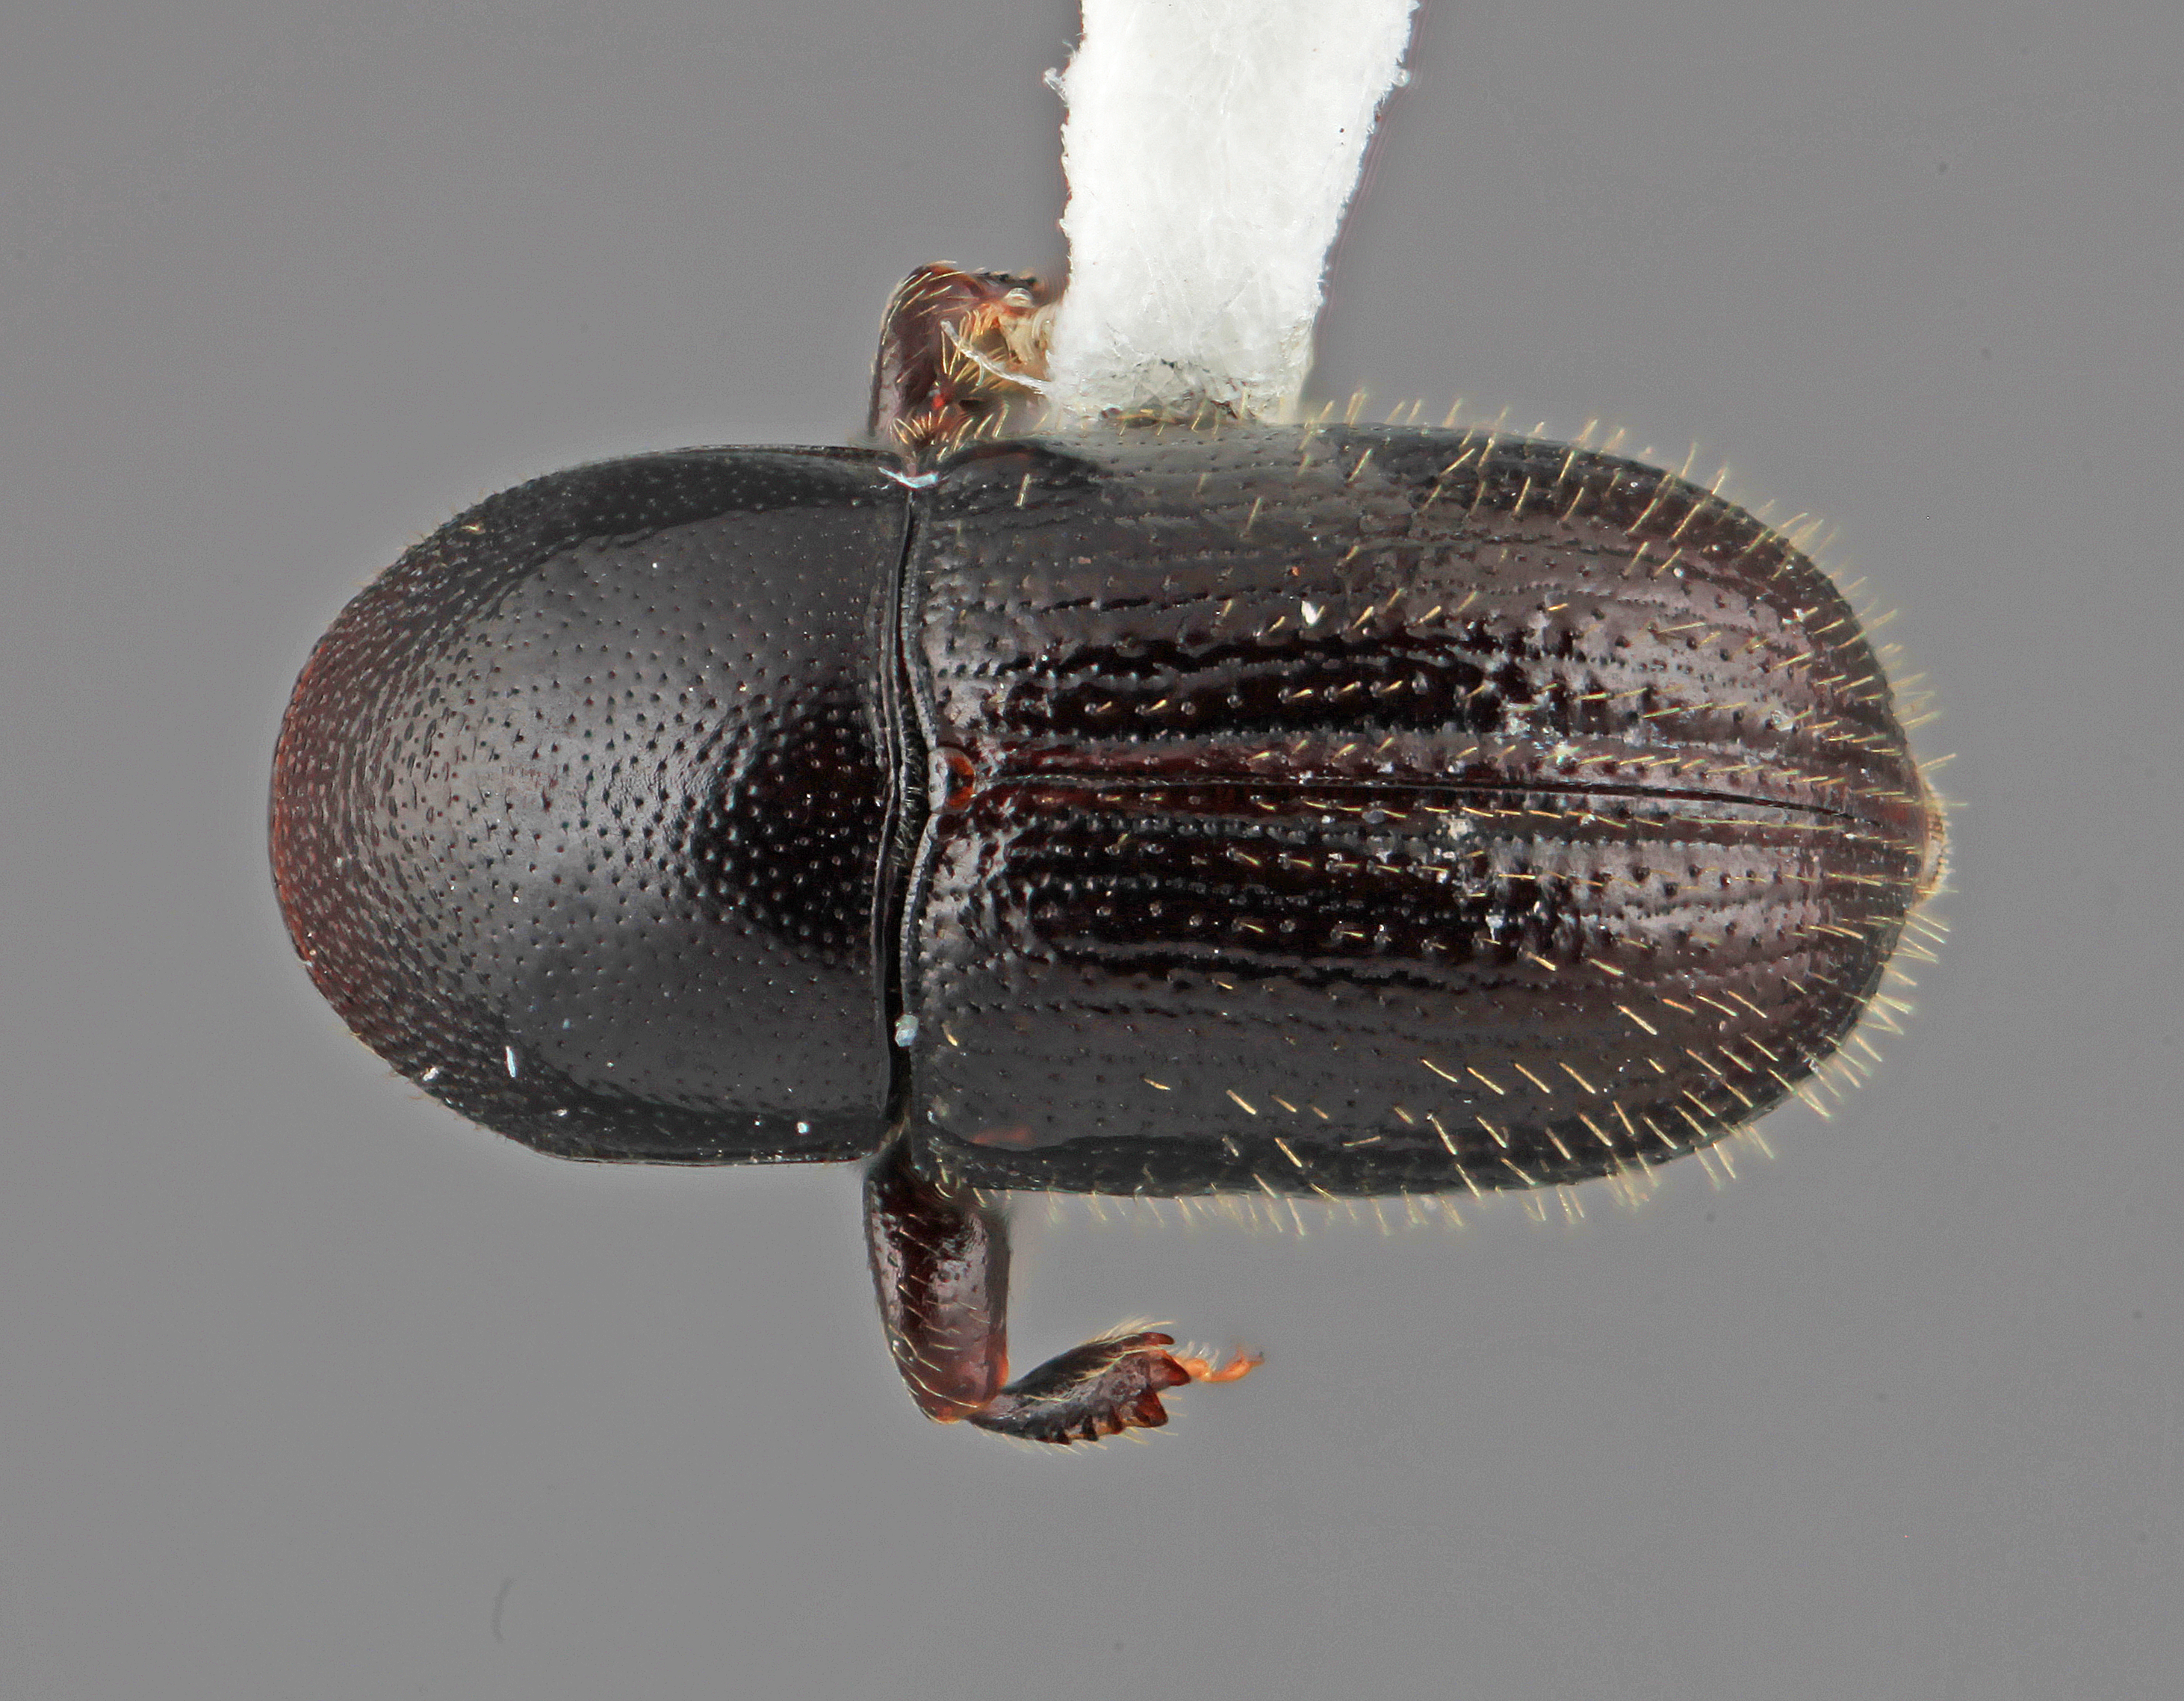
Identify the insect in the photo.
Scolytodes suturalis
